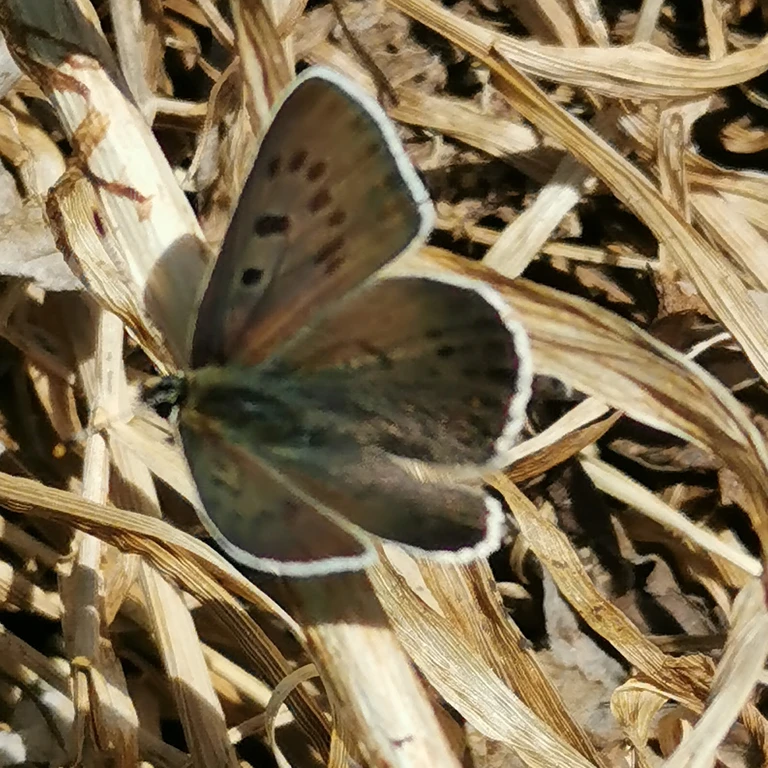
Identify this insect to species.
Lycaena tityrus (also Loweia tityrus)
